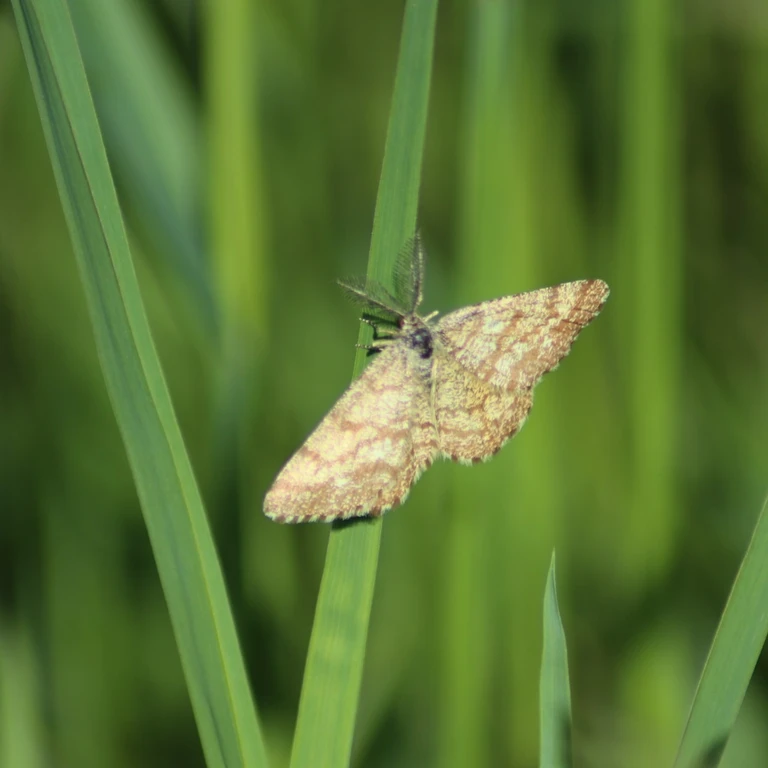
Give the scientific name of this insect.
Ematurga atomaria
